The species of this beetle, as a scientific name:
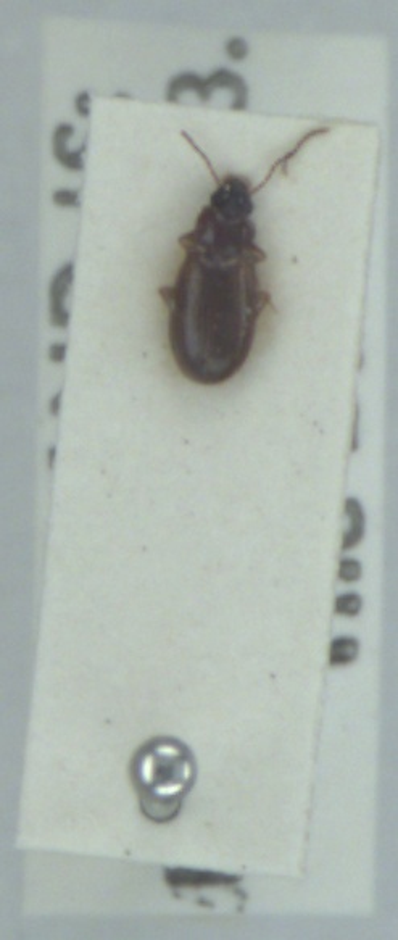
Trechus obtusus
